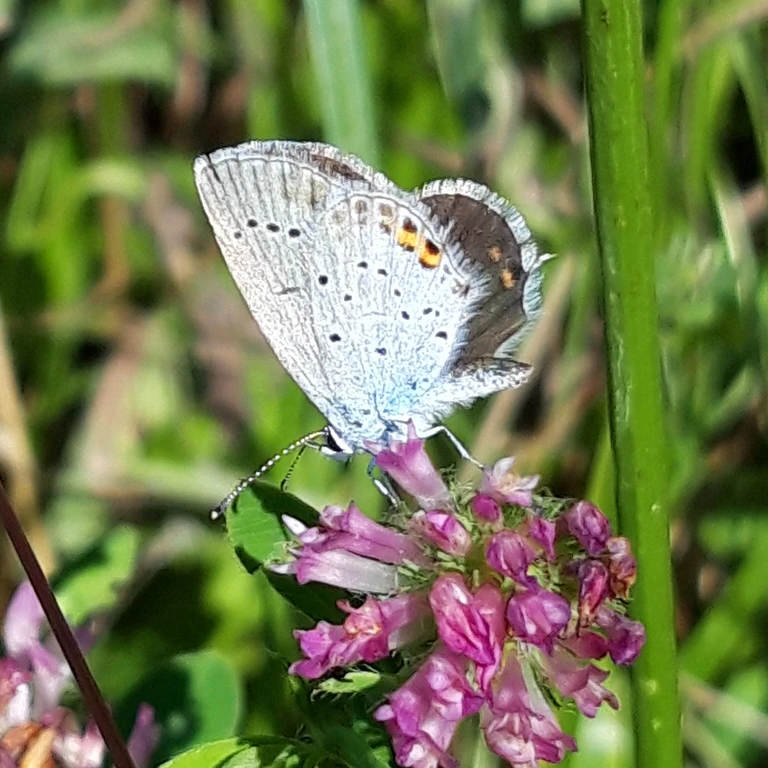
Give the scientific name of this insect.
Cupido argiades (also Elkalyce argiades)
